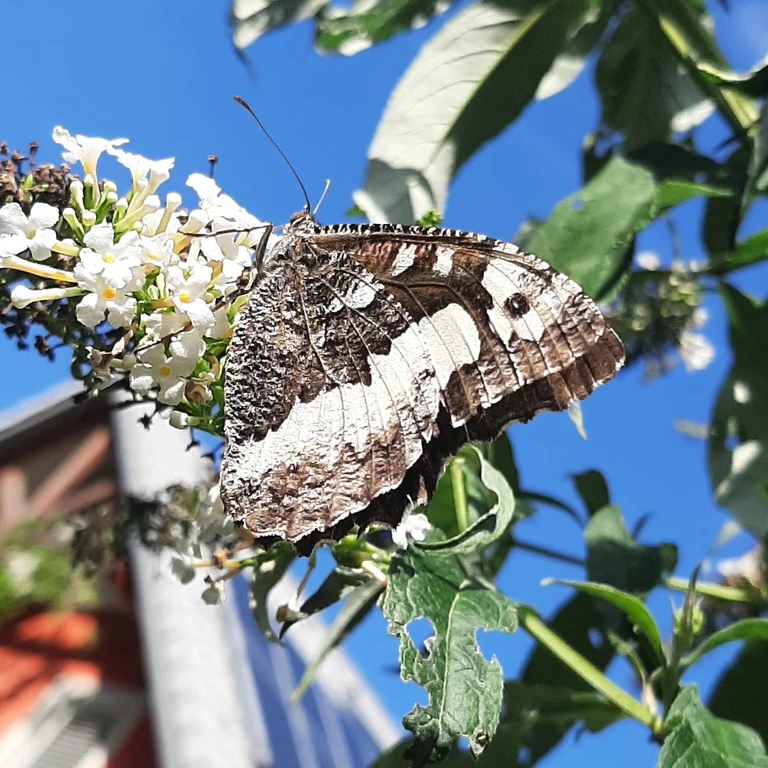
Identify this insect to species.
Brintesia circe
